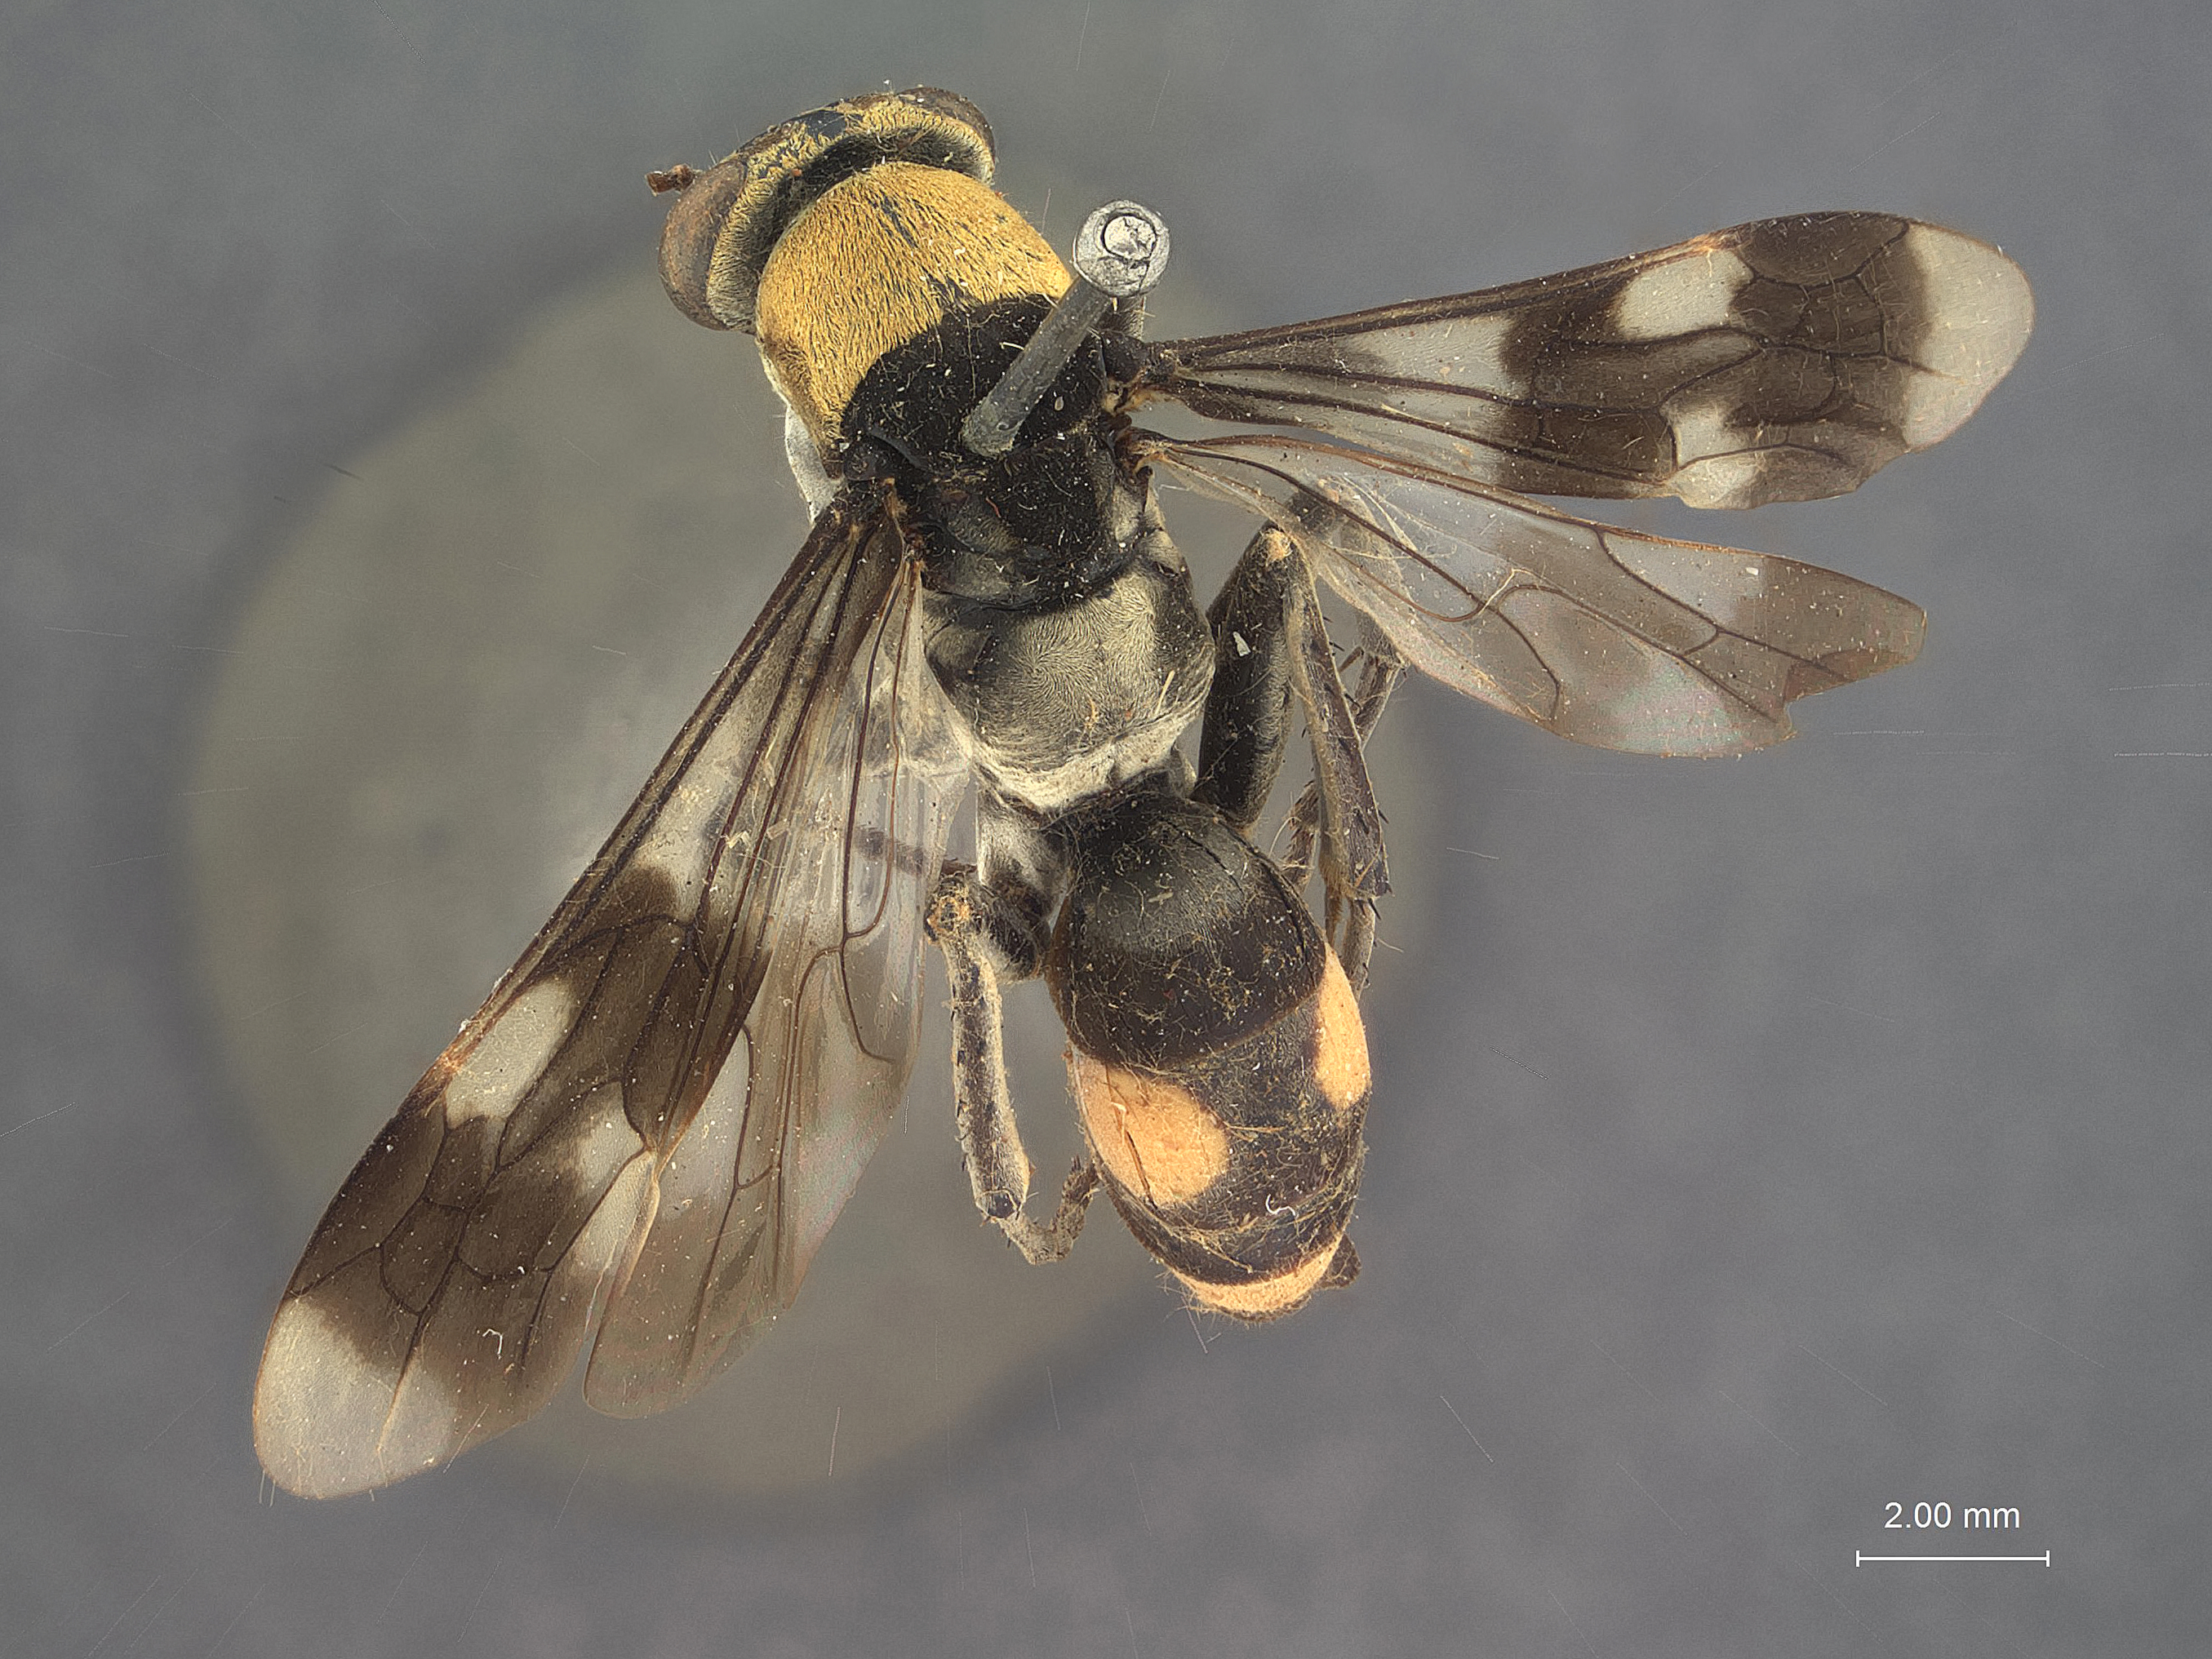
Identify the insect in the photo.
Psorthaspis bioculata
